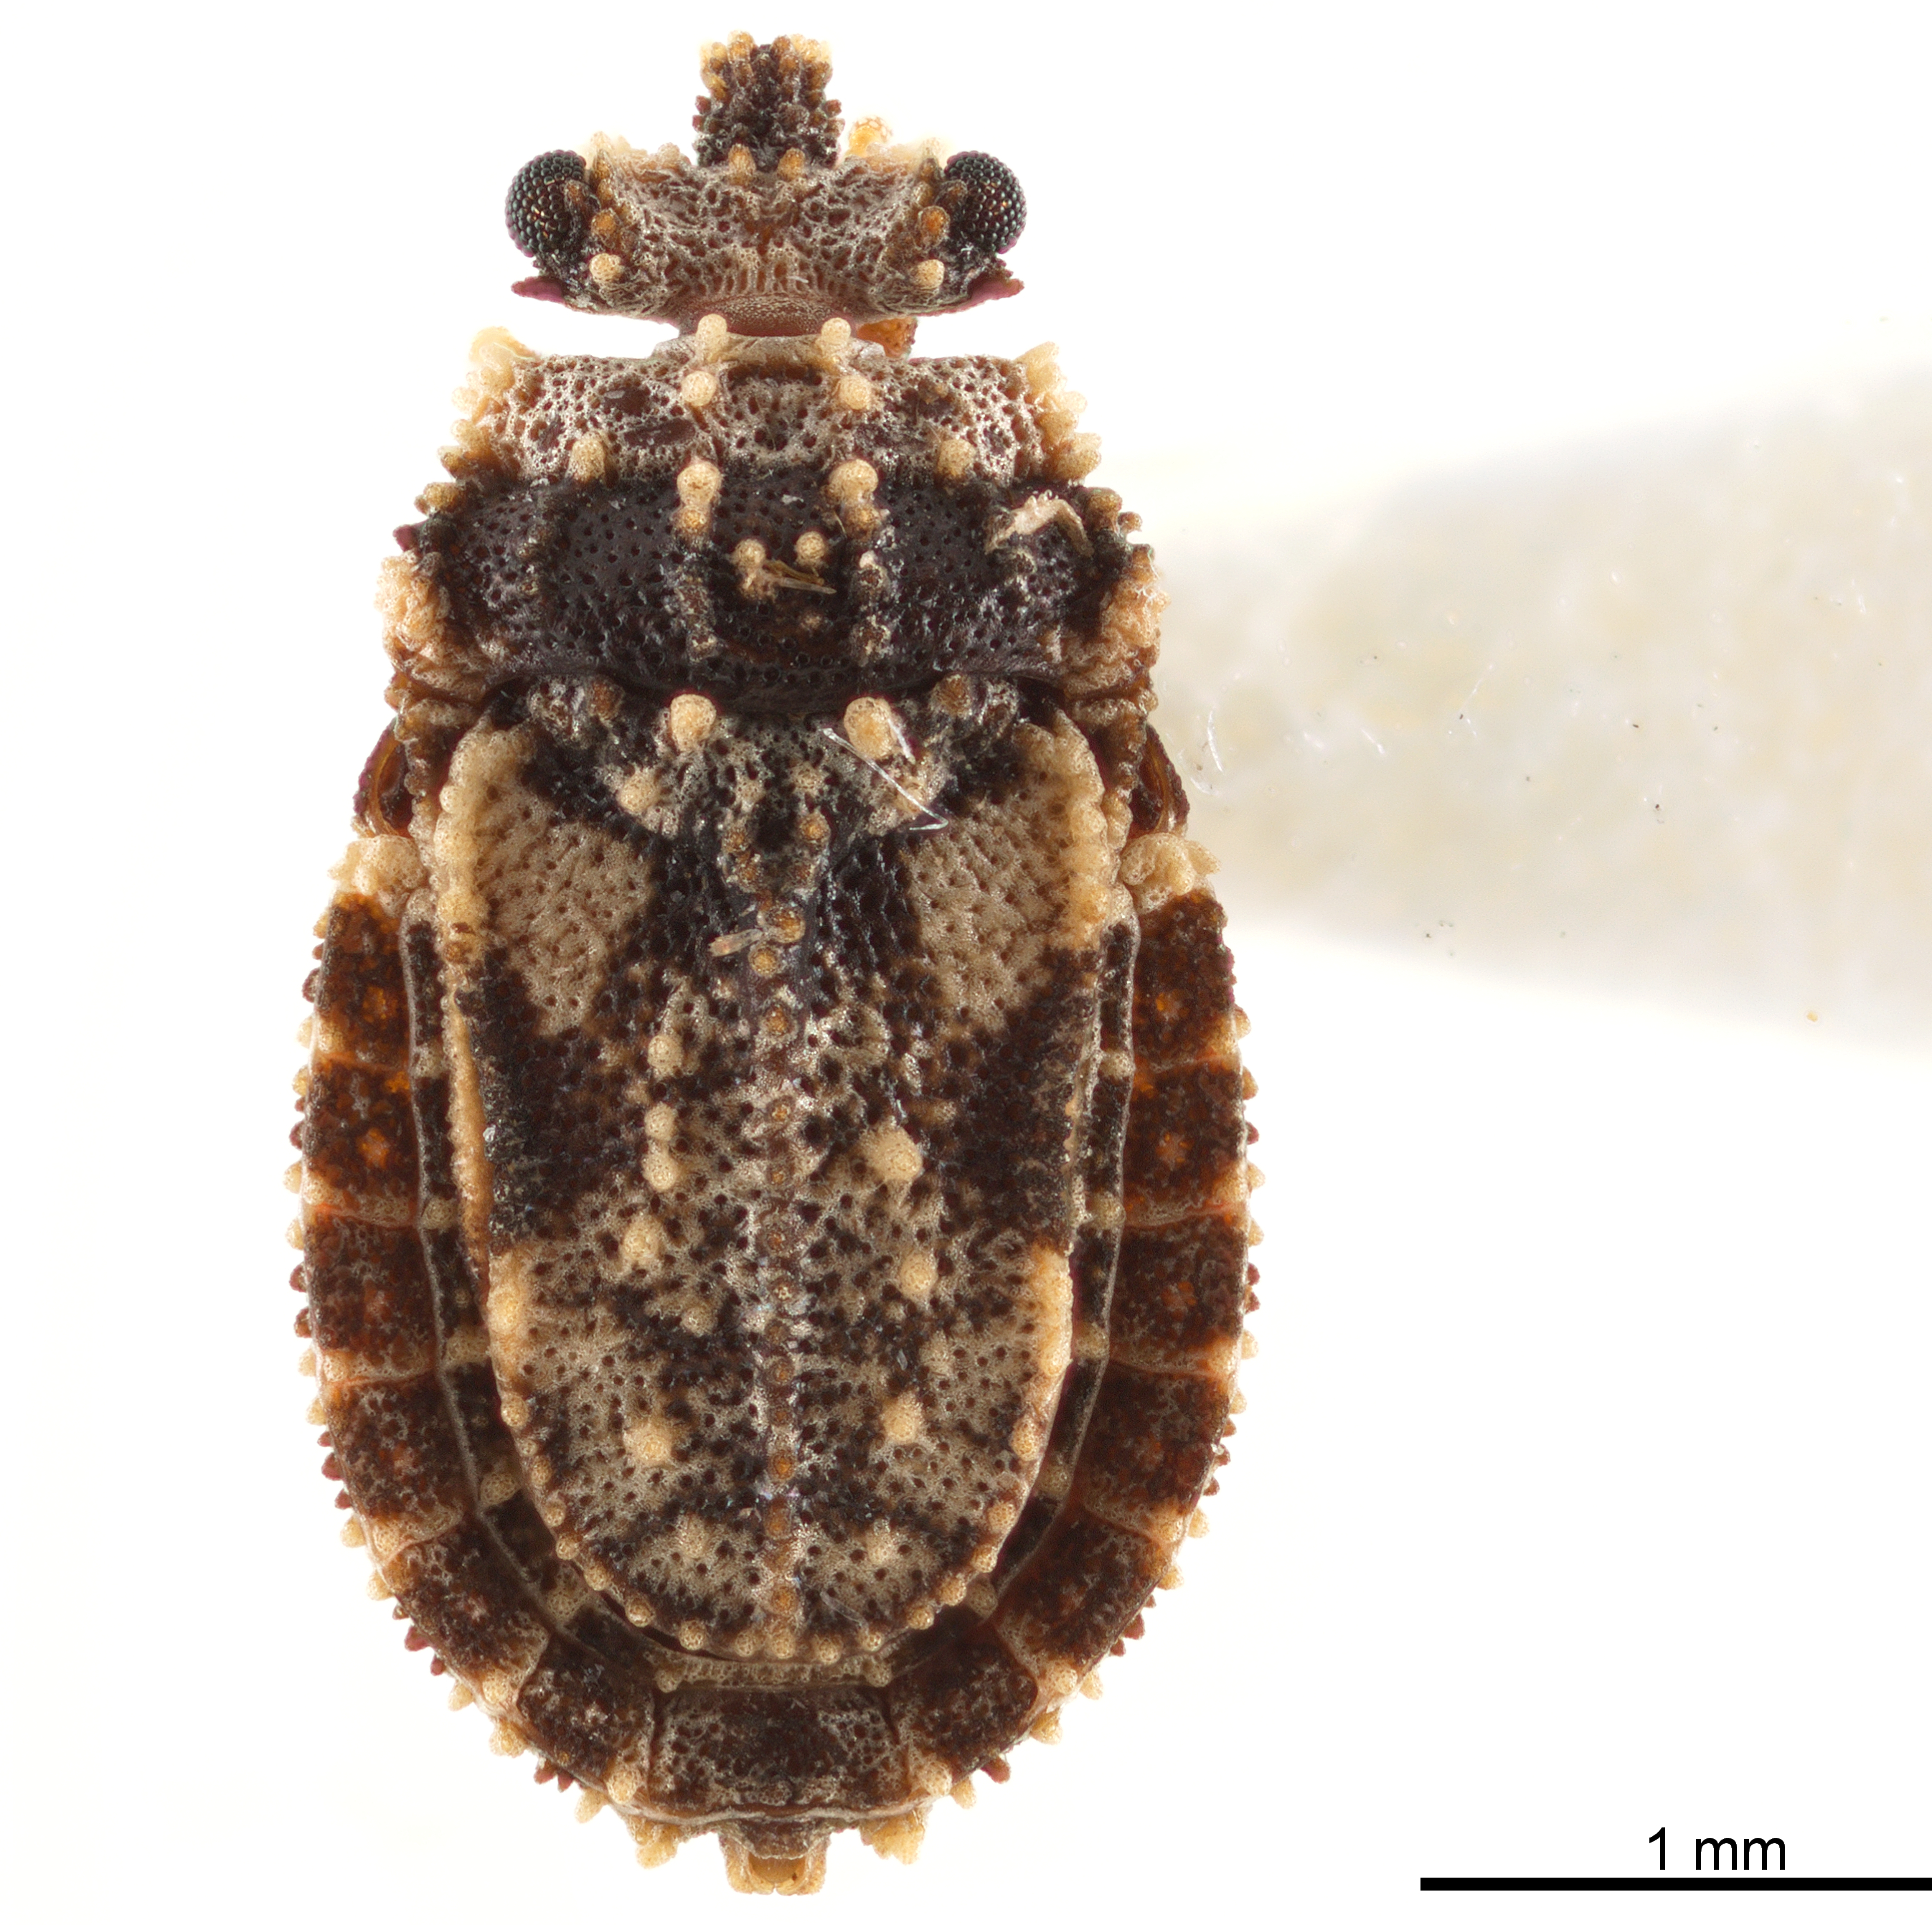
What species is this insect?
Calisiopsis kormilevi
